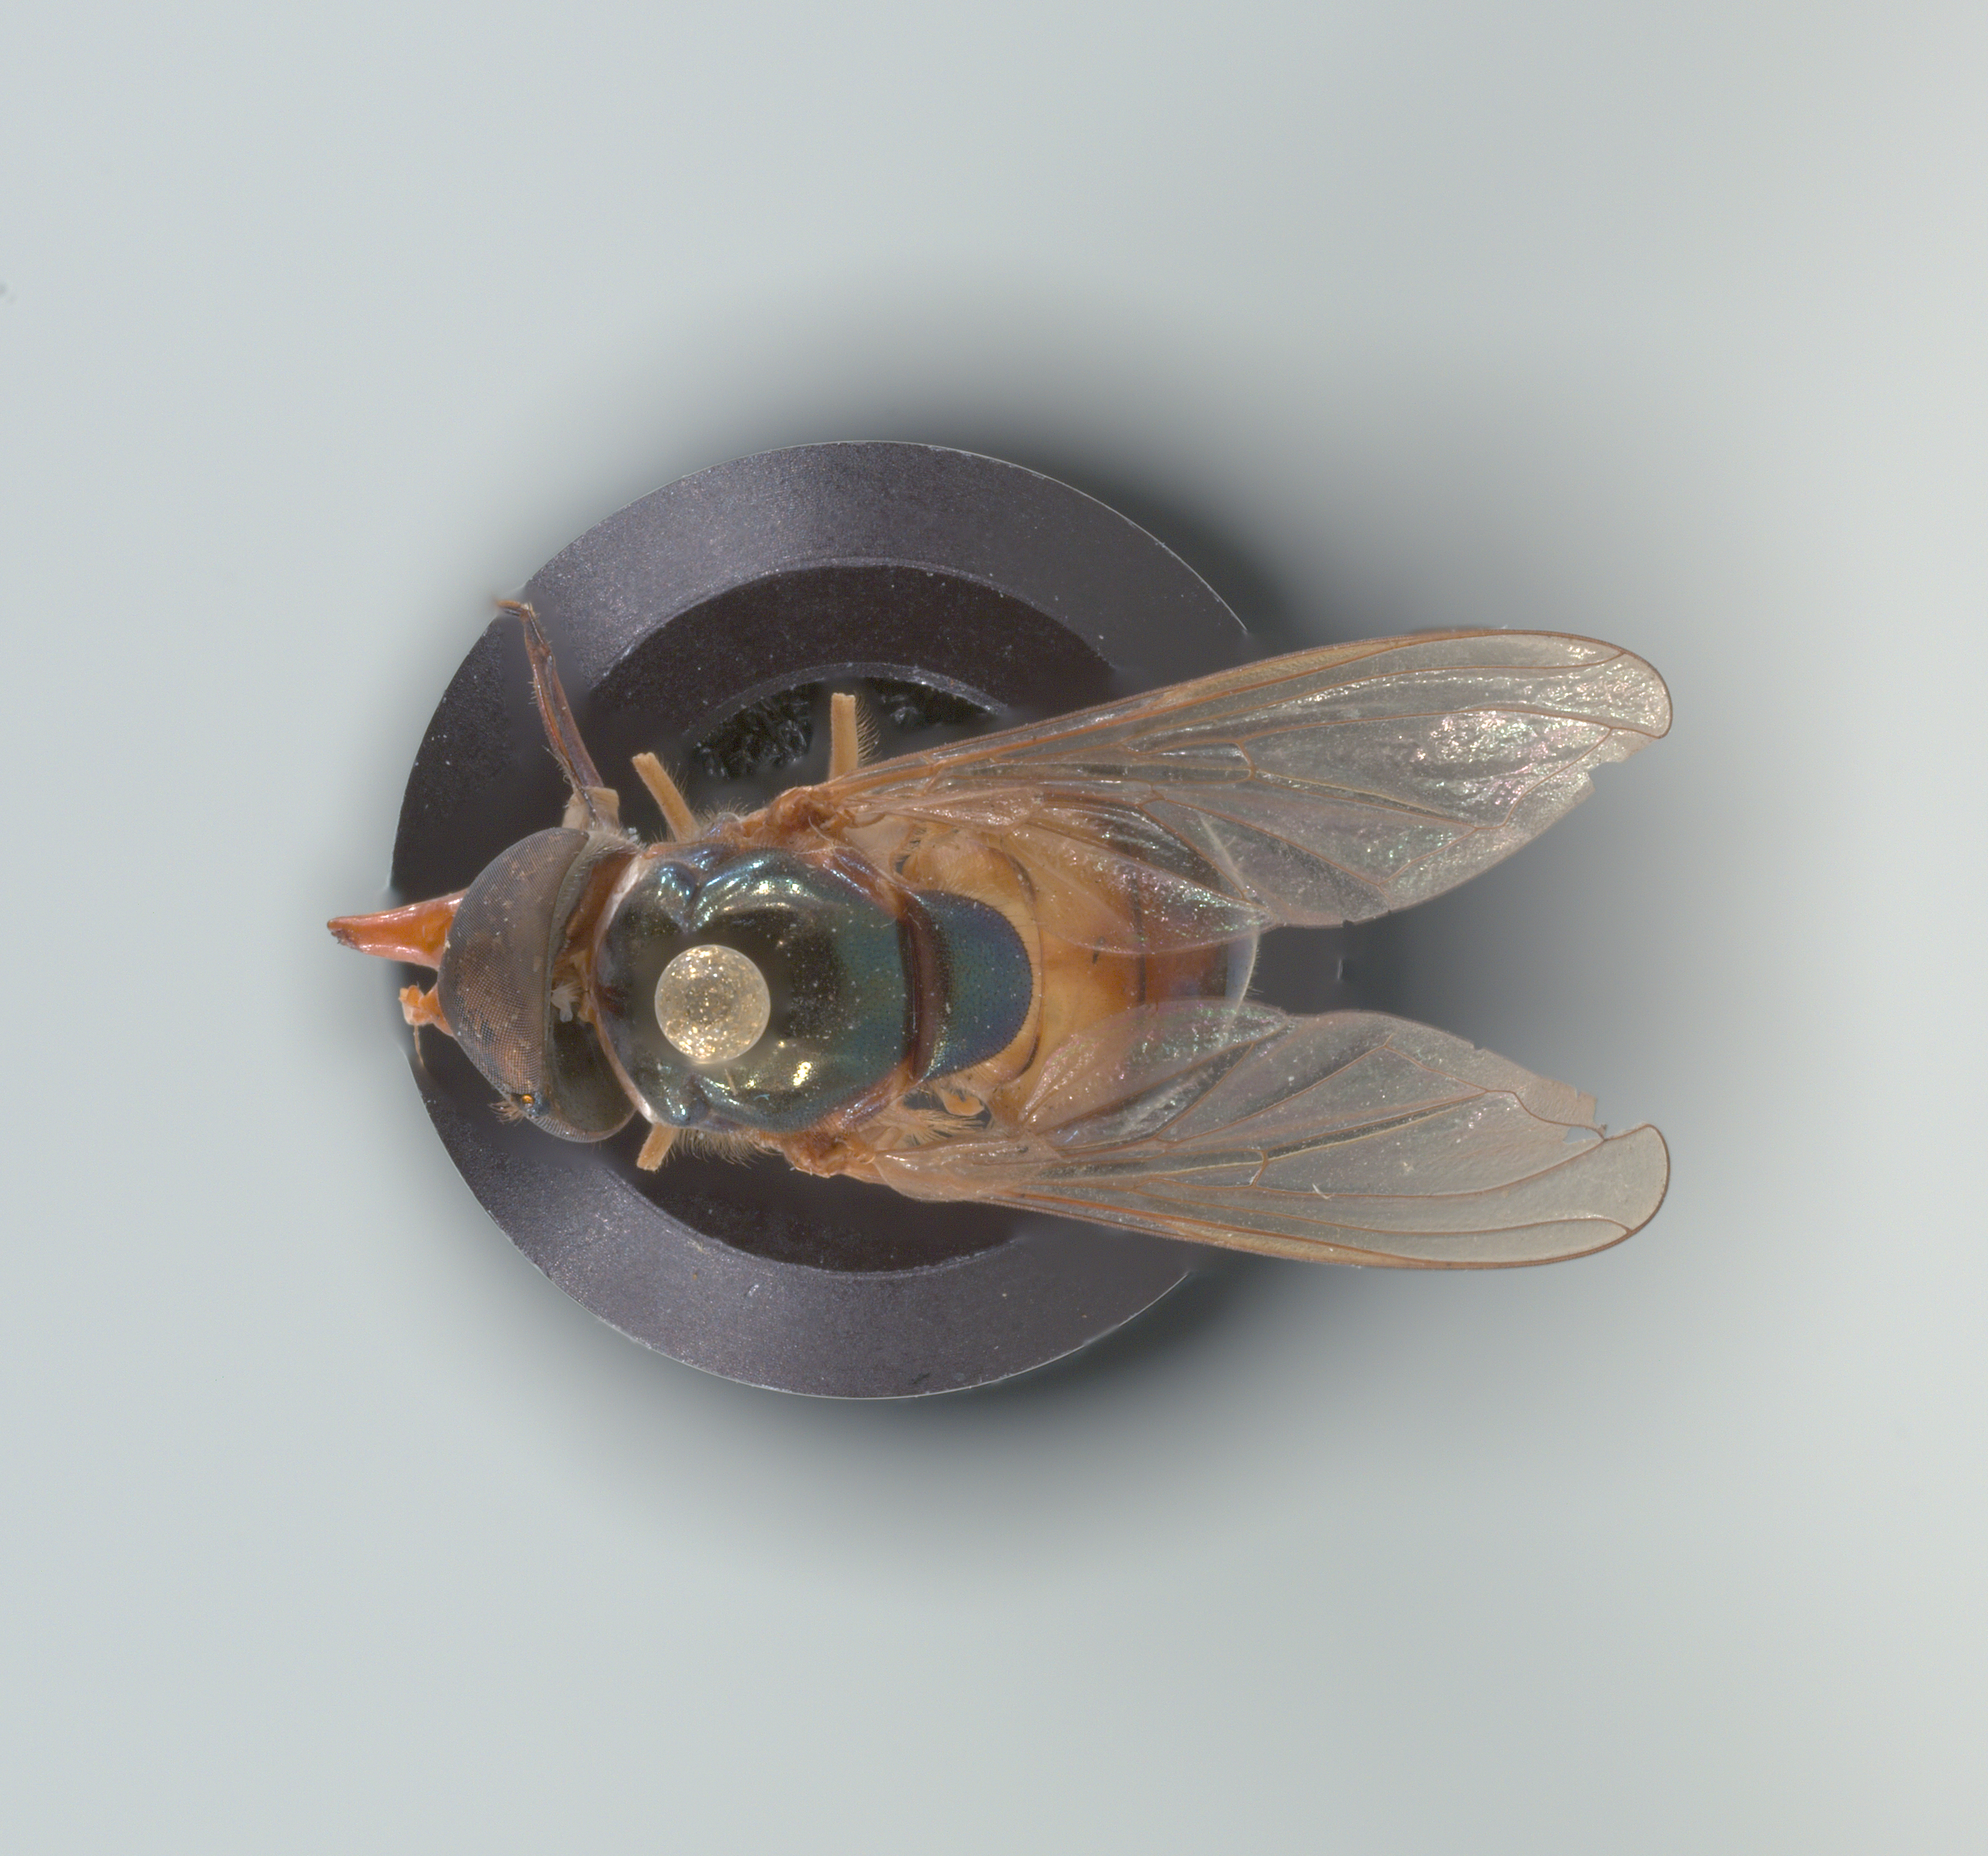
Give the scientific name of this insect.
Rhingia caerulescens
